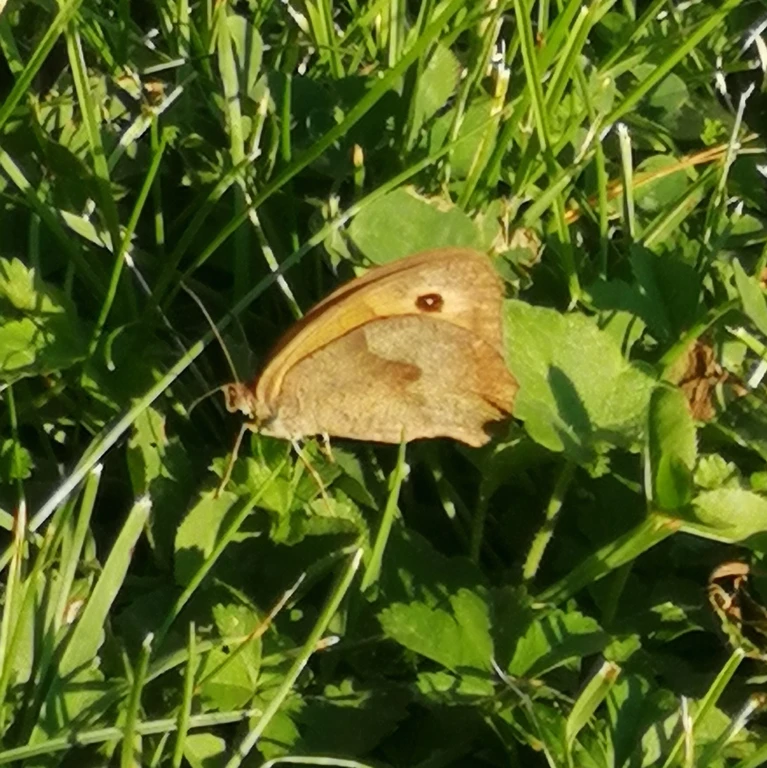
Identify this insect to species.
Maniola jurtina
